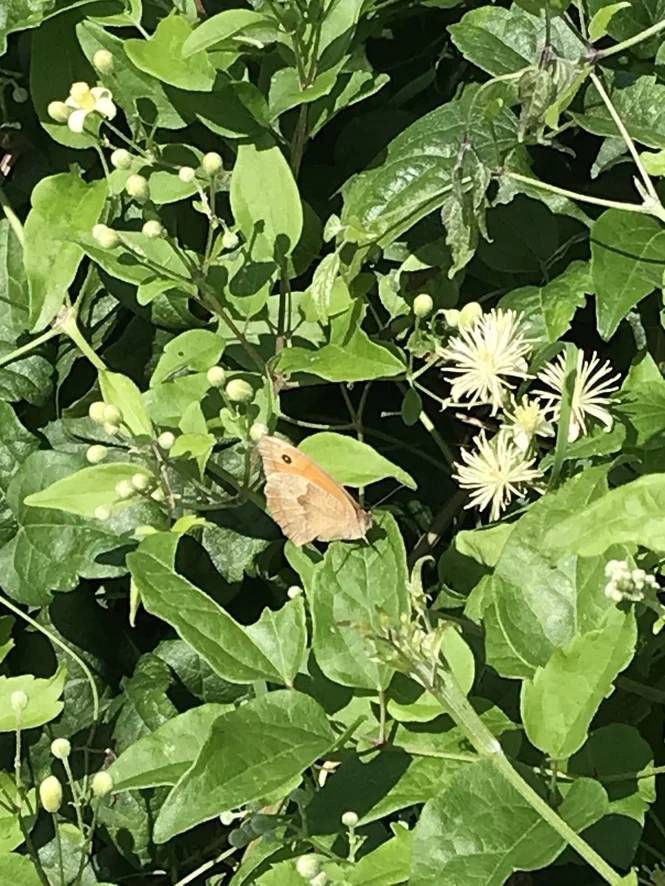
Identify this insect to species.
Maniola jurtina
